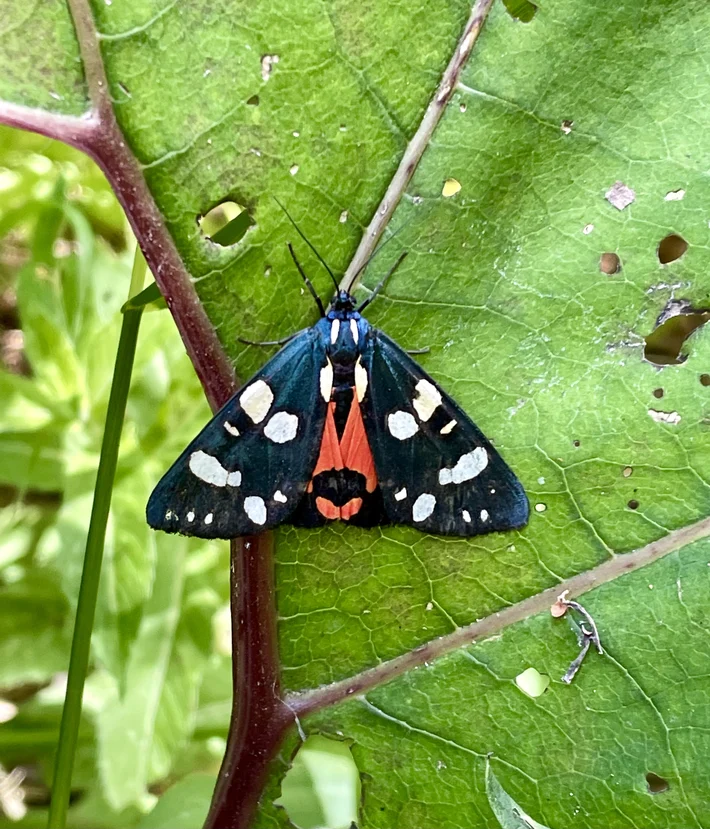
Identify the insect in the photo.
Callimorpha dominula
